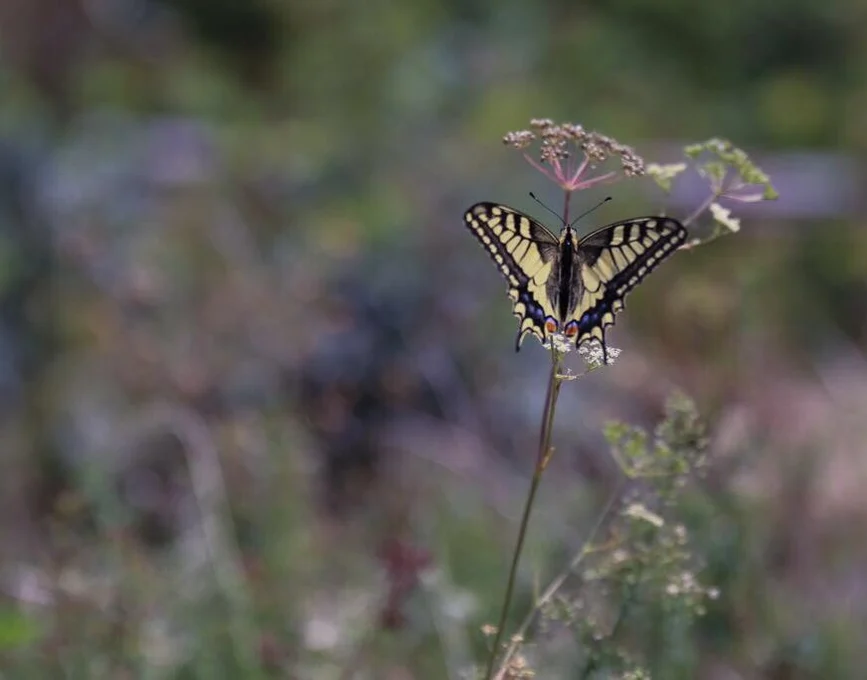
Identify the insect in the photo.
Papilio machaon
